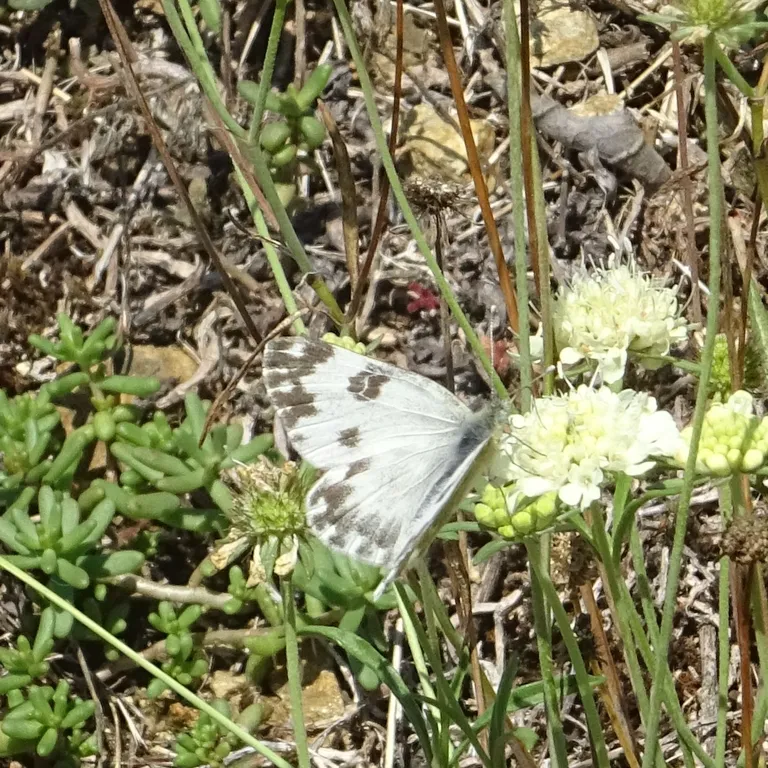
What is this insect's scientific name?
Pontia edusa
